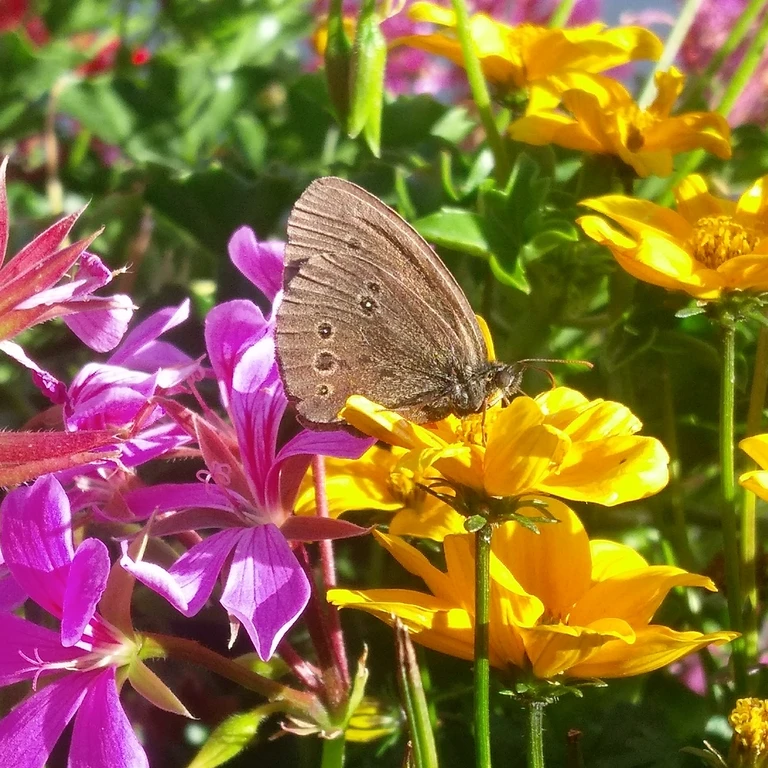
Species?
Aphantopus hyperantus
